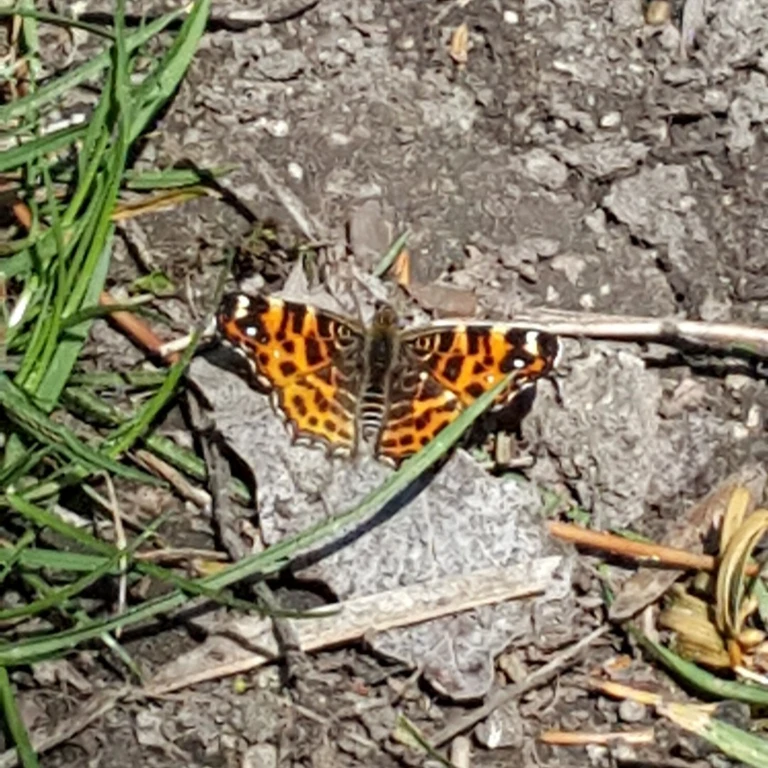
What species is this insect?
Araschnia levana
